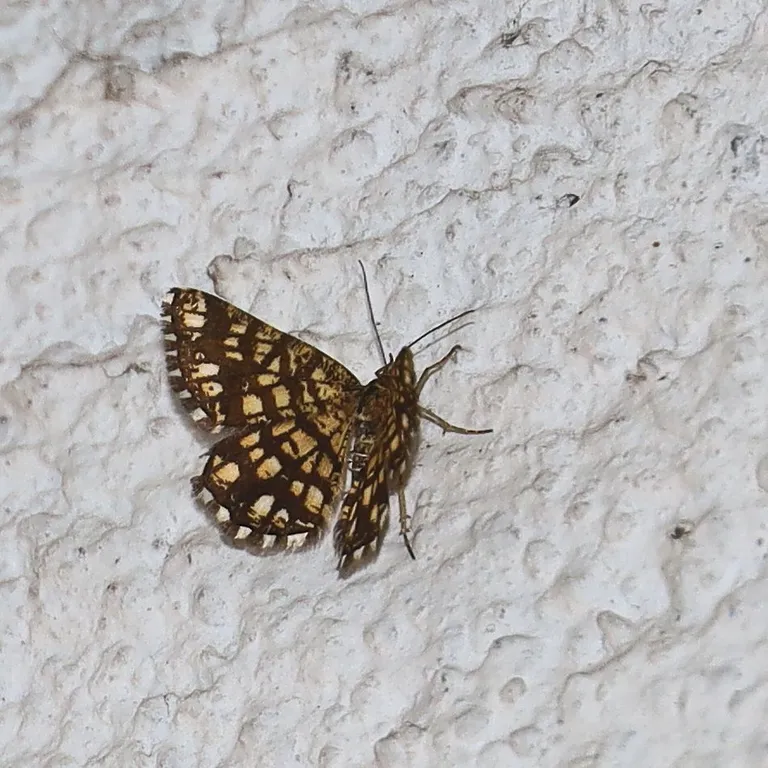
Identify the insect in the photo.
Chiasmia clathrata
